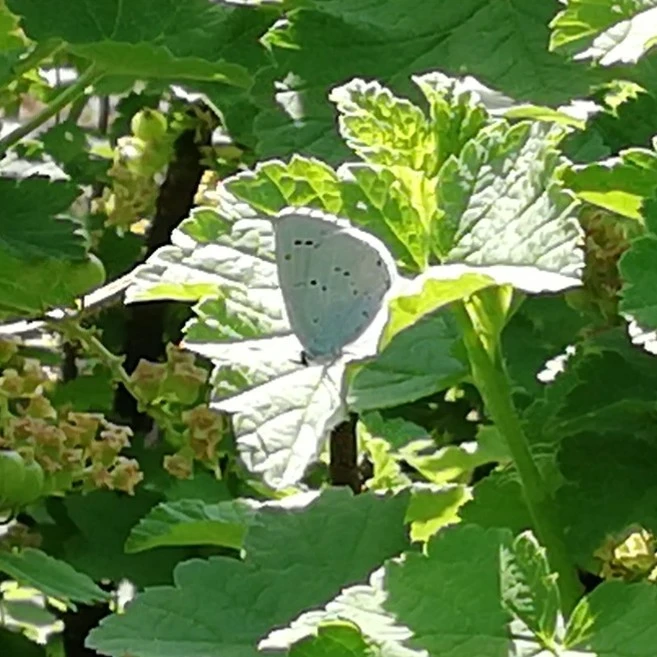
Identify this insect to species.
Celastrina argiolus
